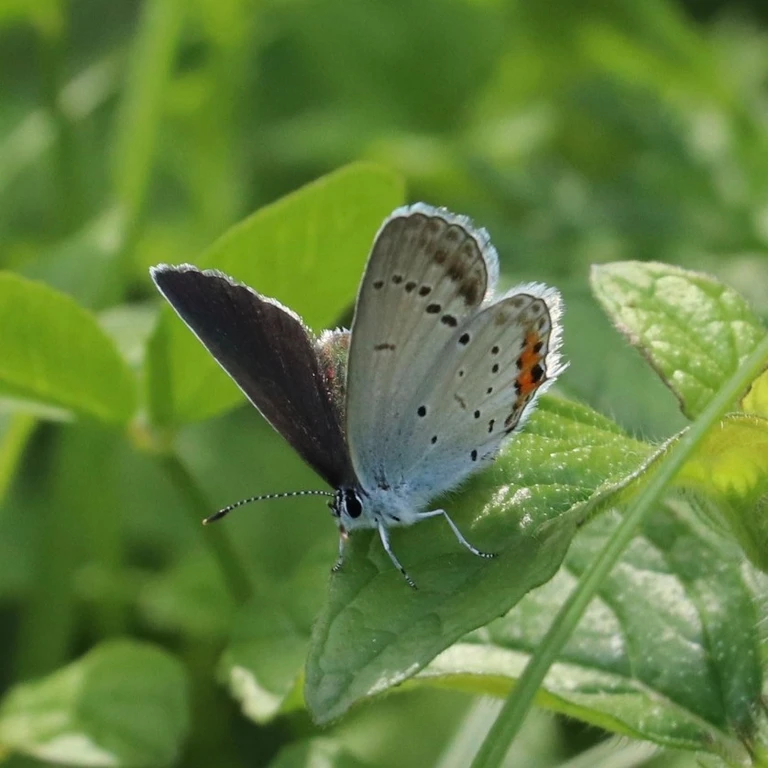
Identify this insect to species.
Cupido argiades (also Elkalyce argiades)
